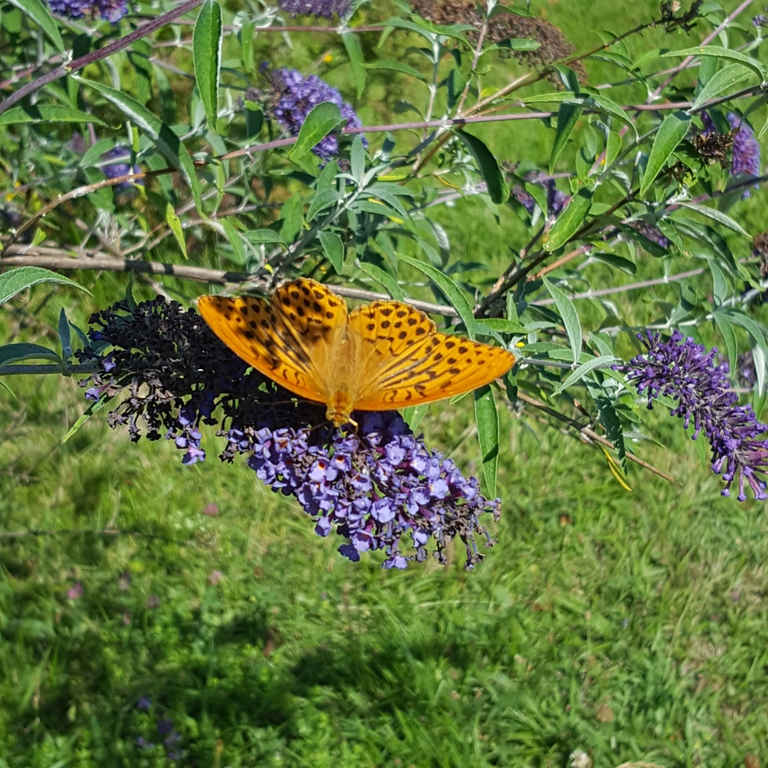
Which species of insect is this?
Argynnis paphia
